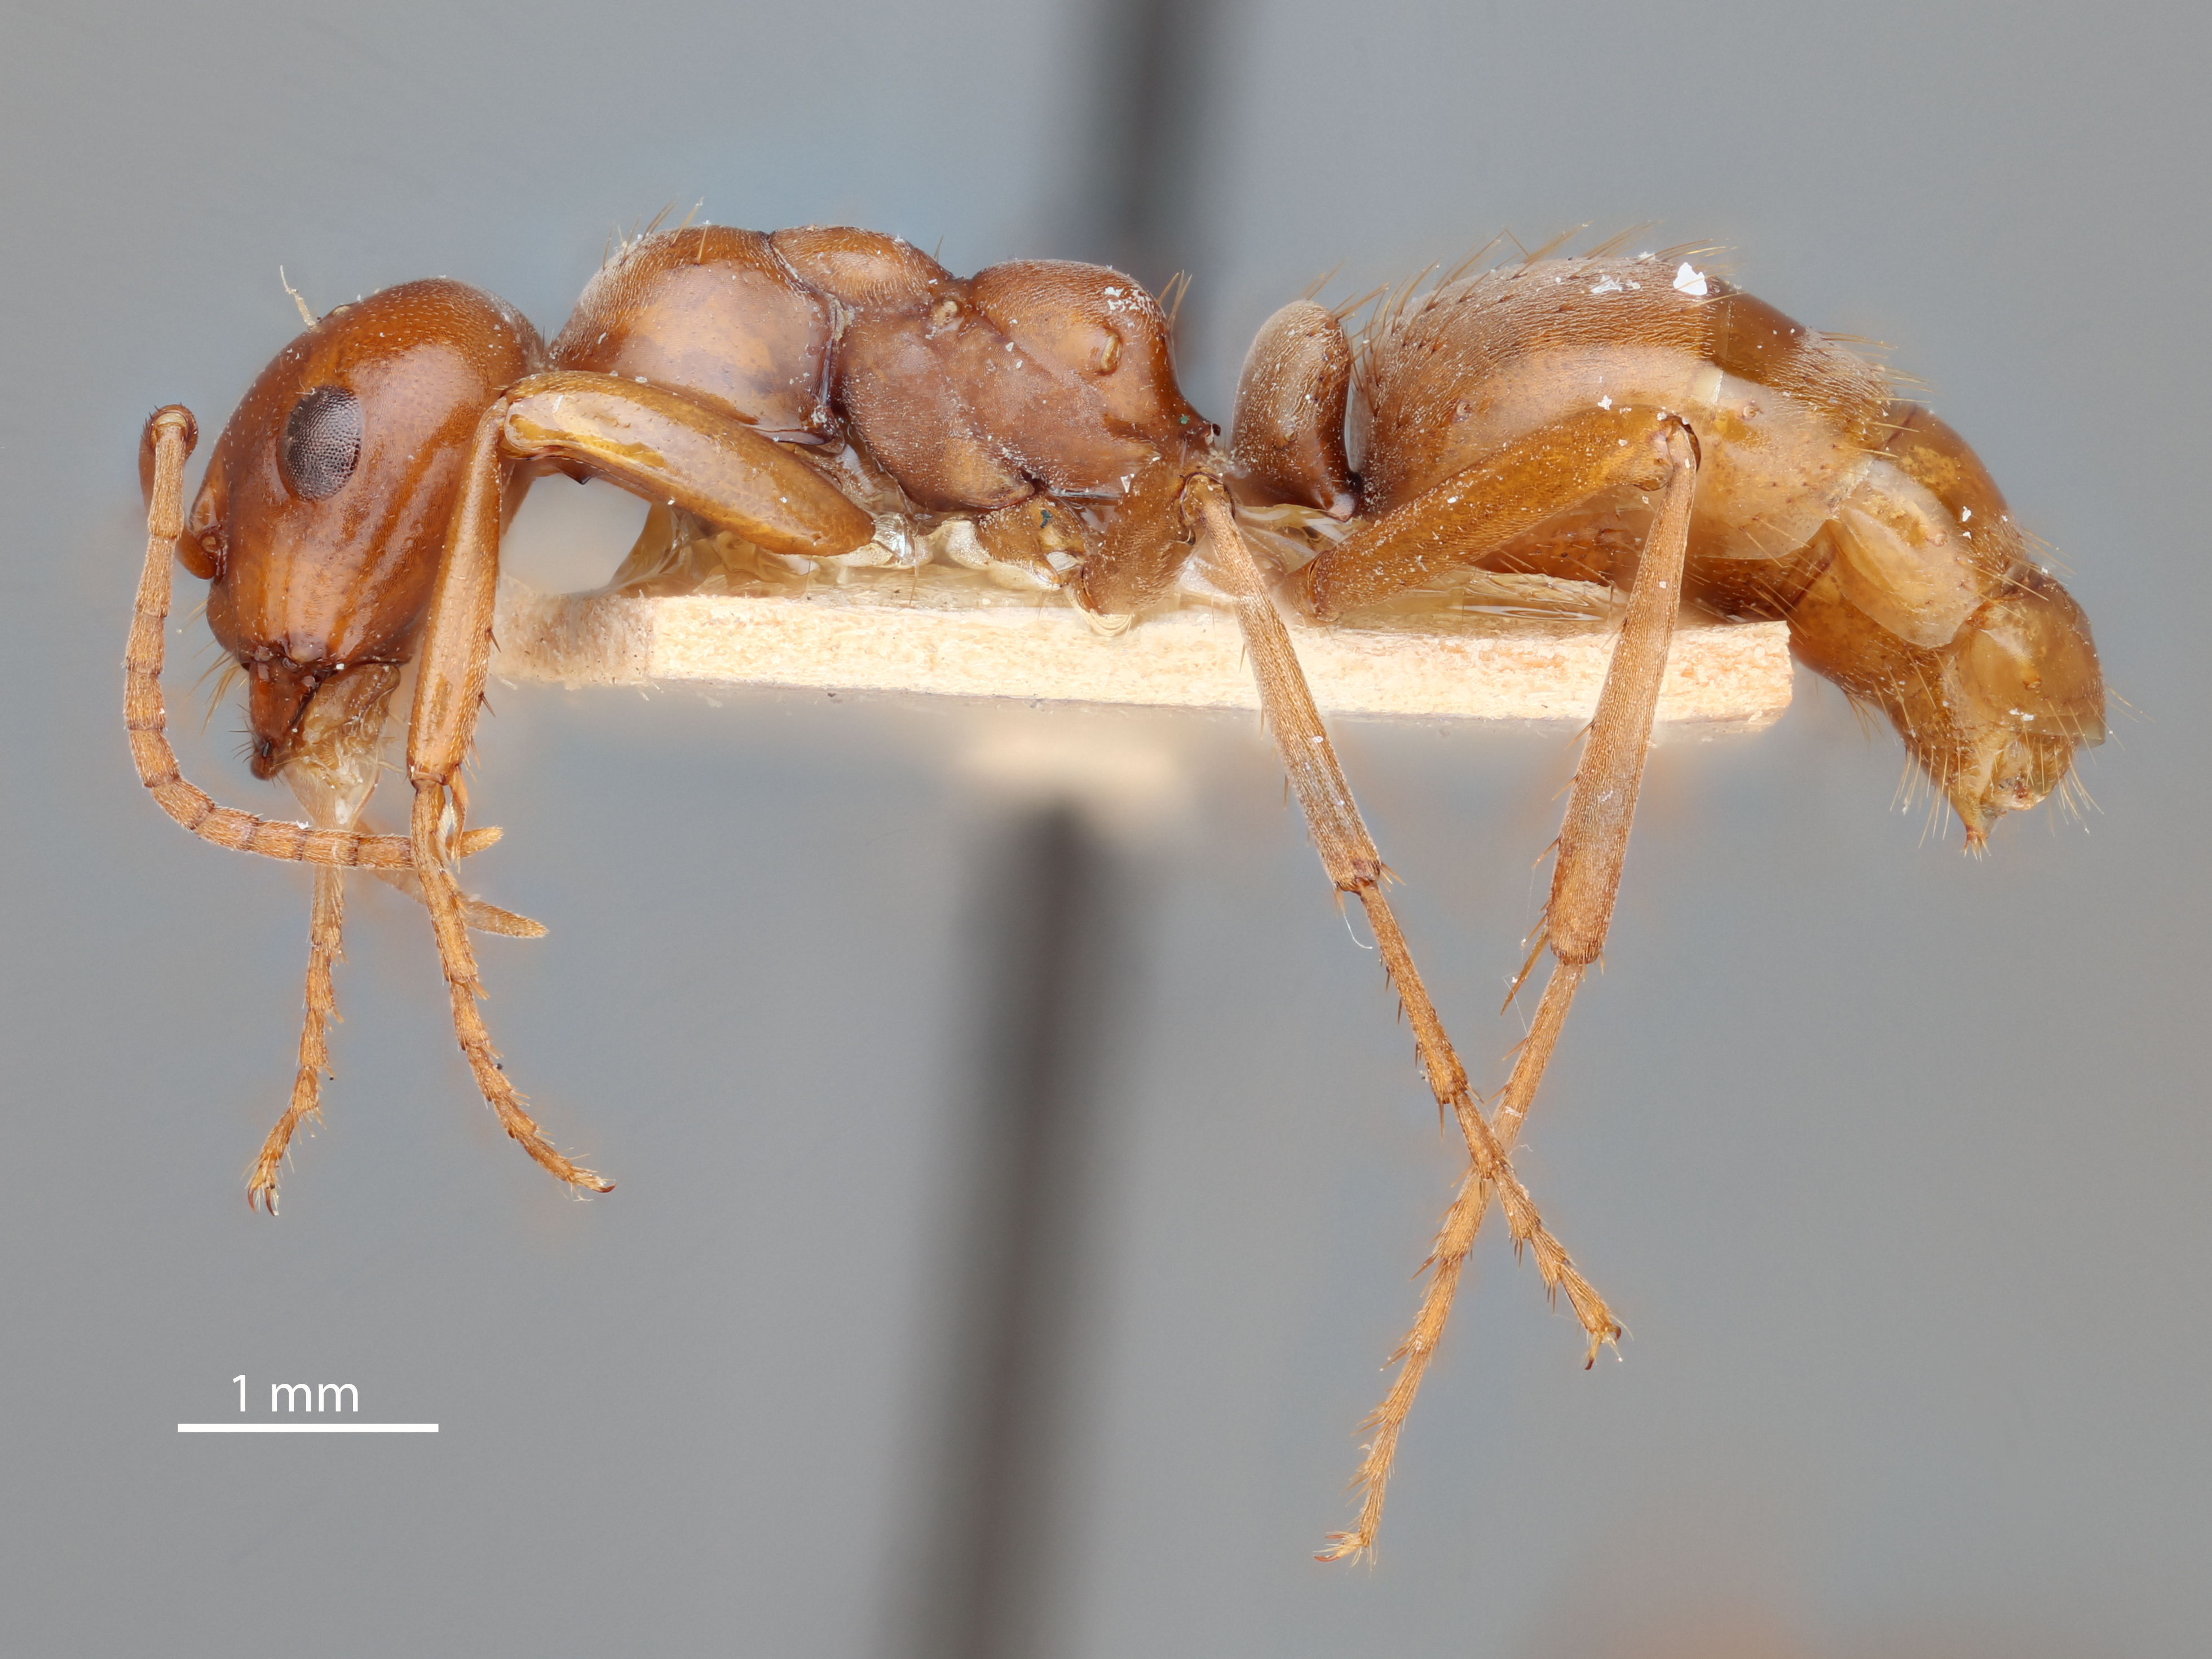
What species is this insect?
Polyergus rufescens
